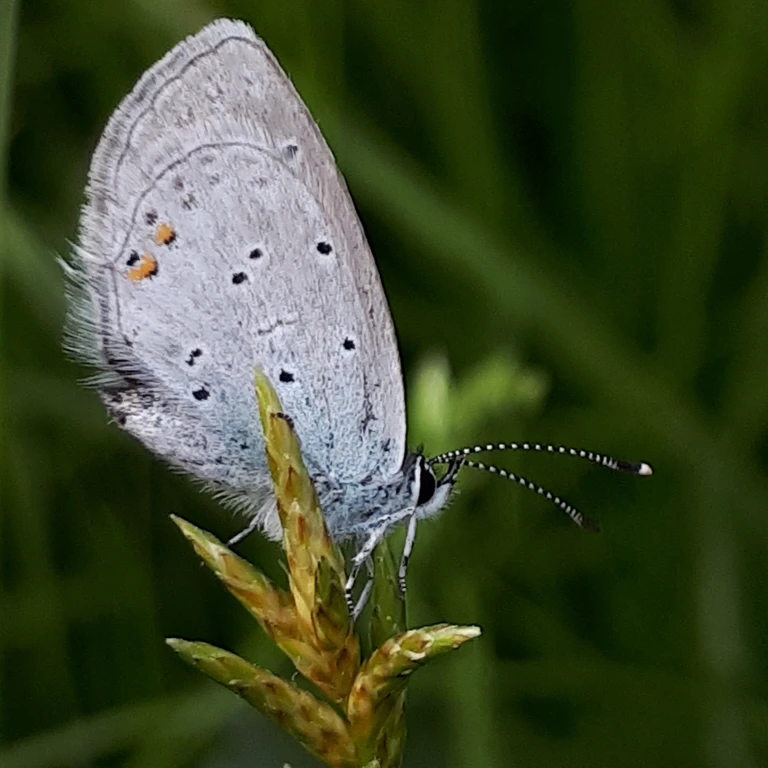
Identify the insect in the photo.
Cupido argiades (also Elkalyce argiades)
